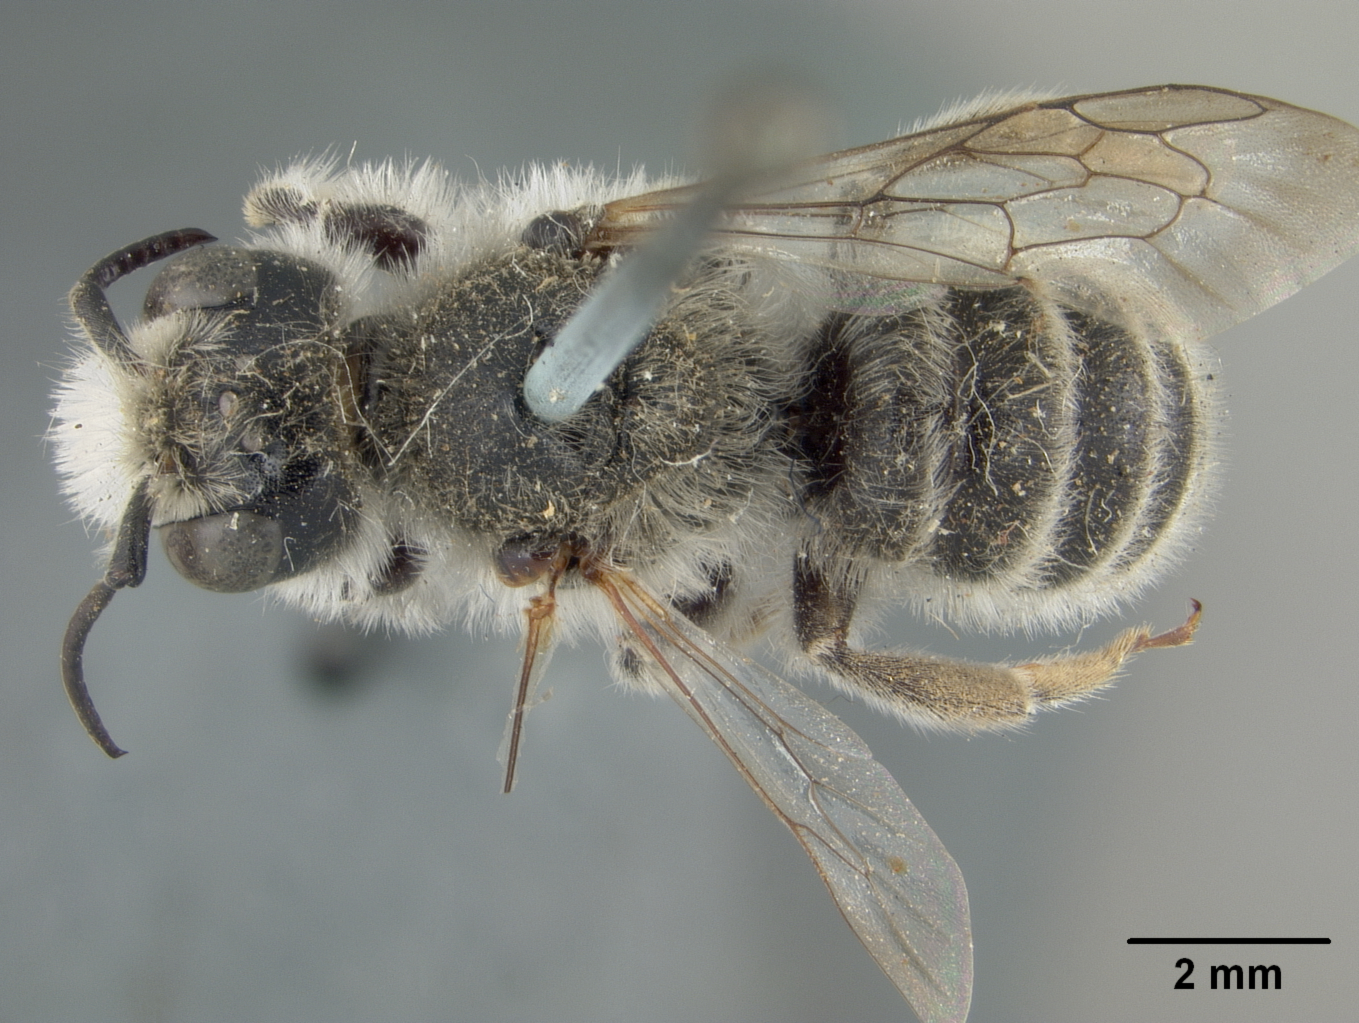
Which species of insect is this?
Alcidamea biscutellae
